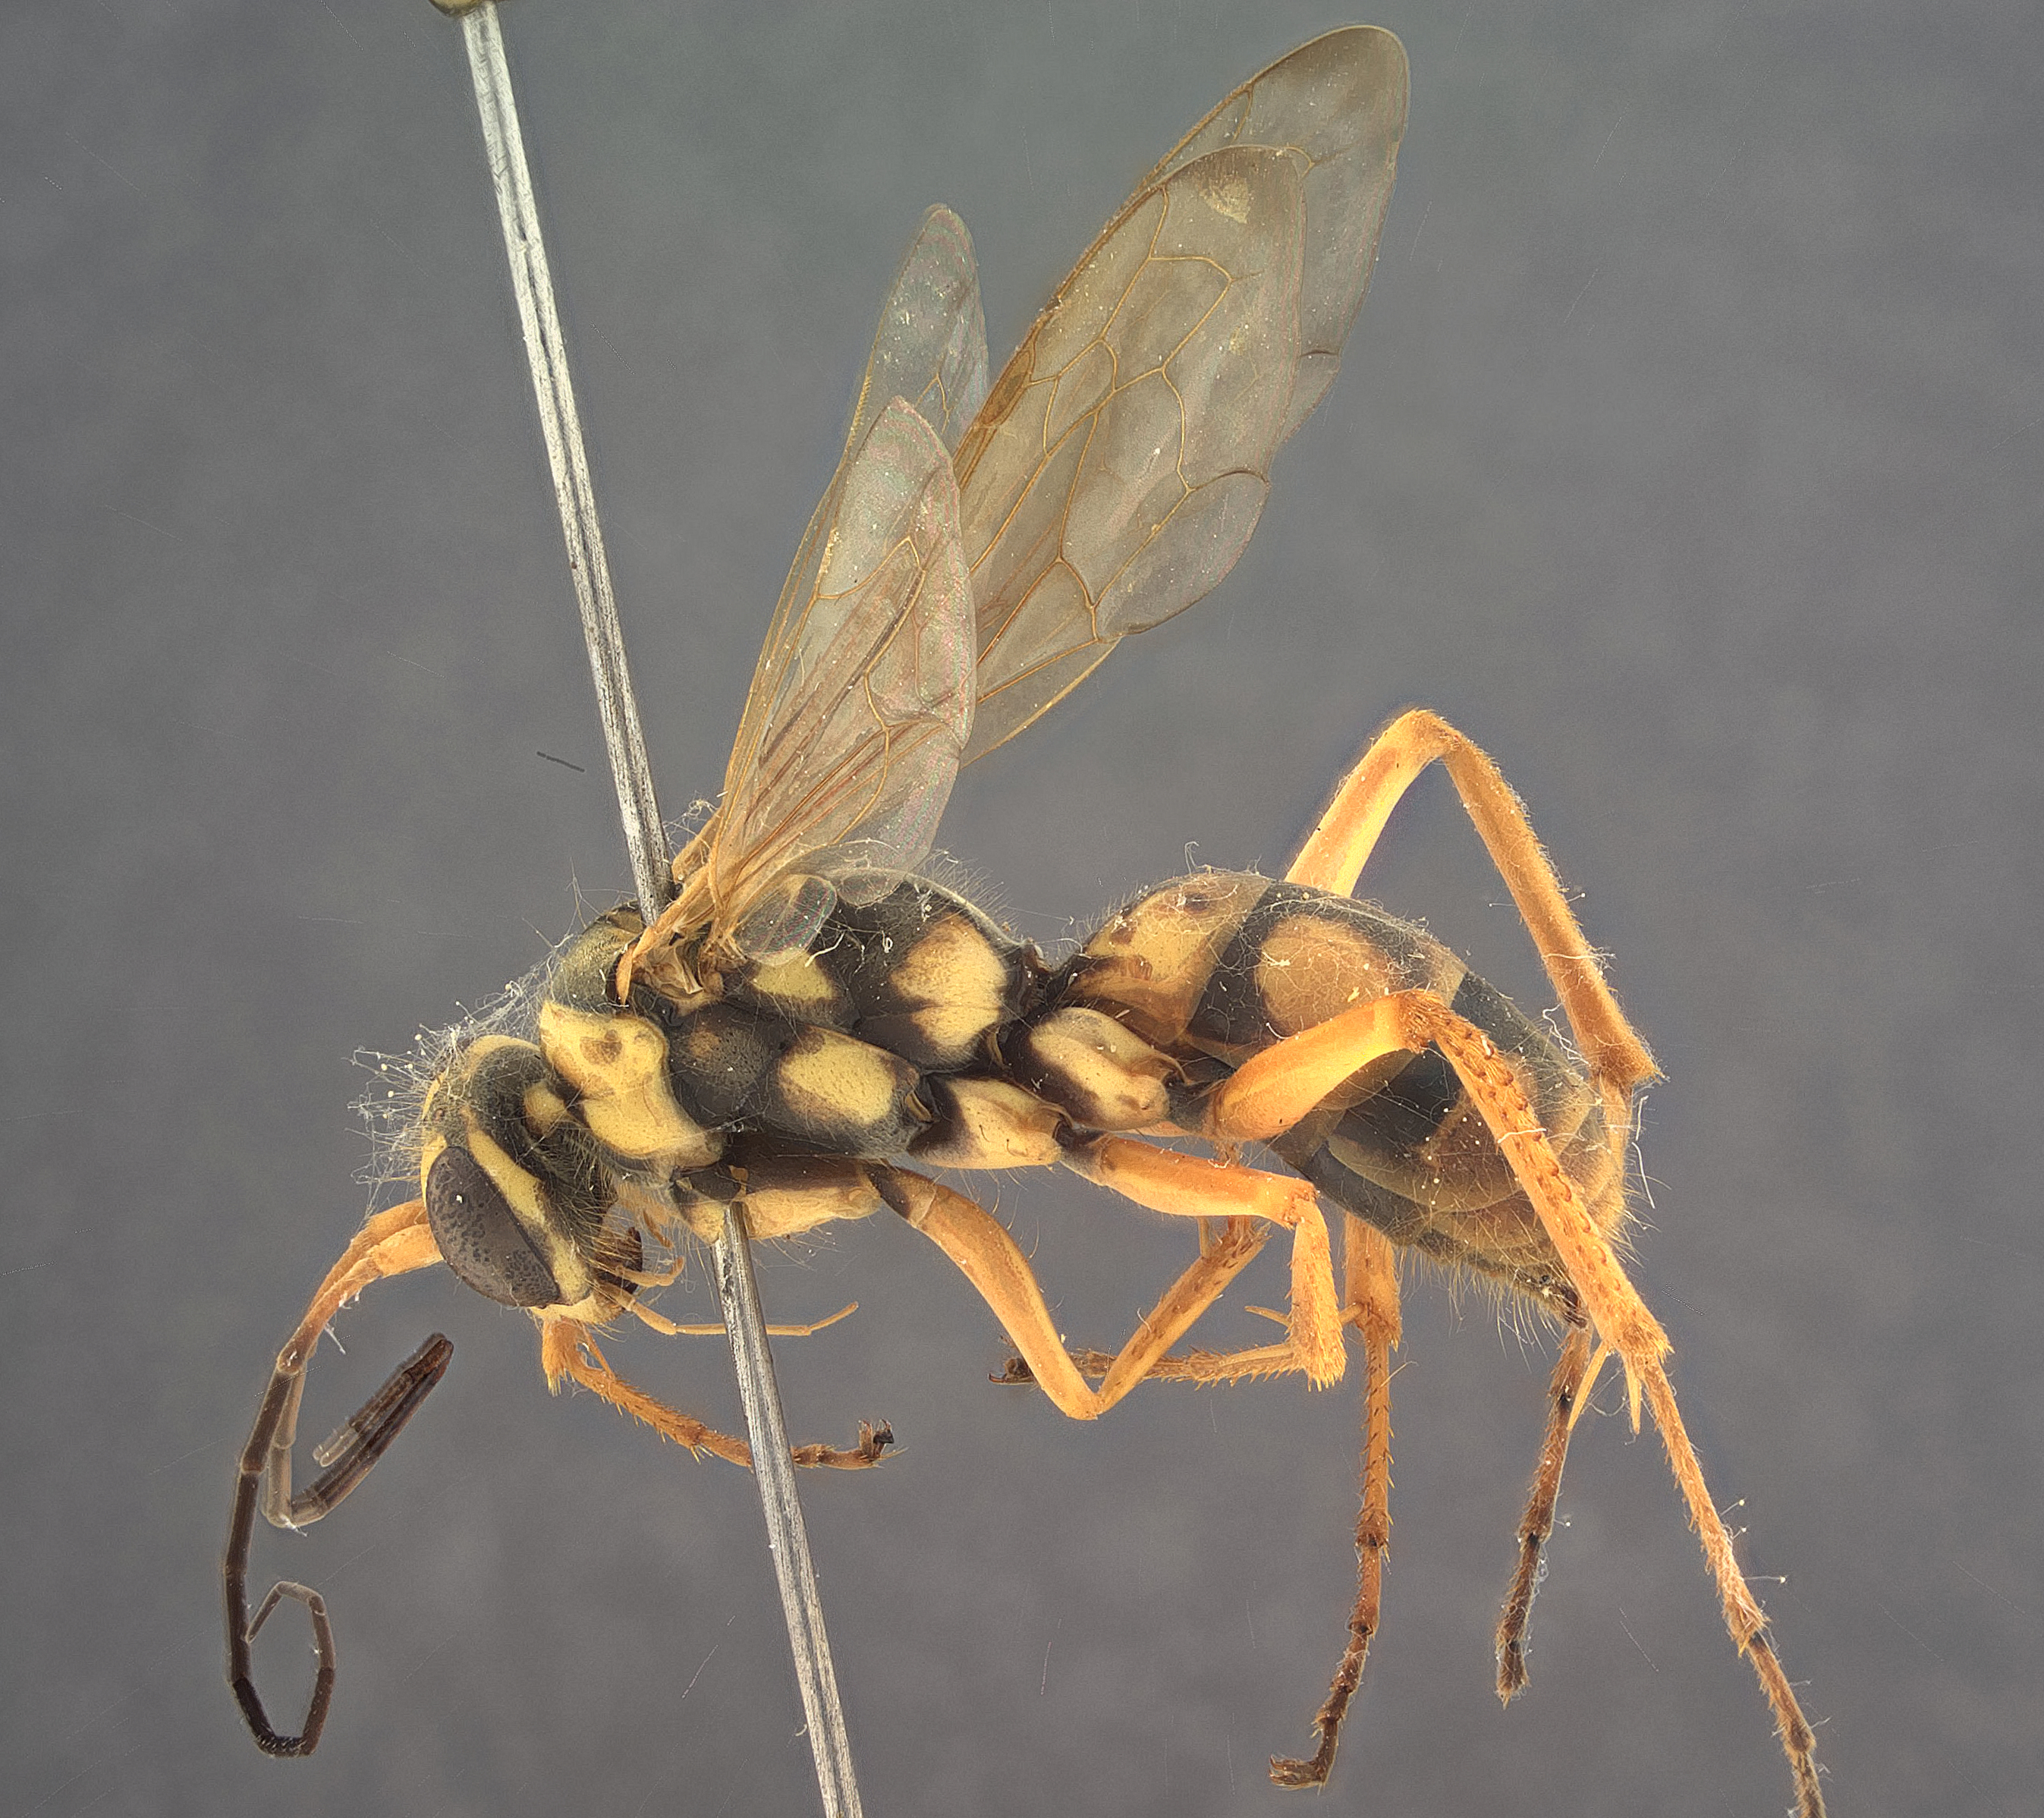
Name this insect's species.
Priocnessus flavidus
